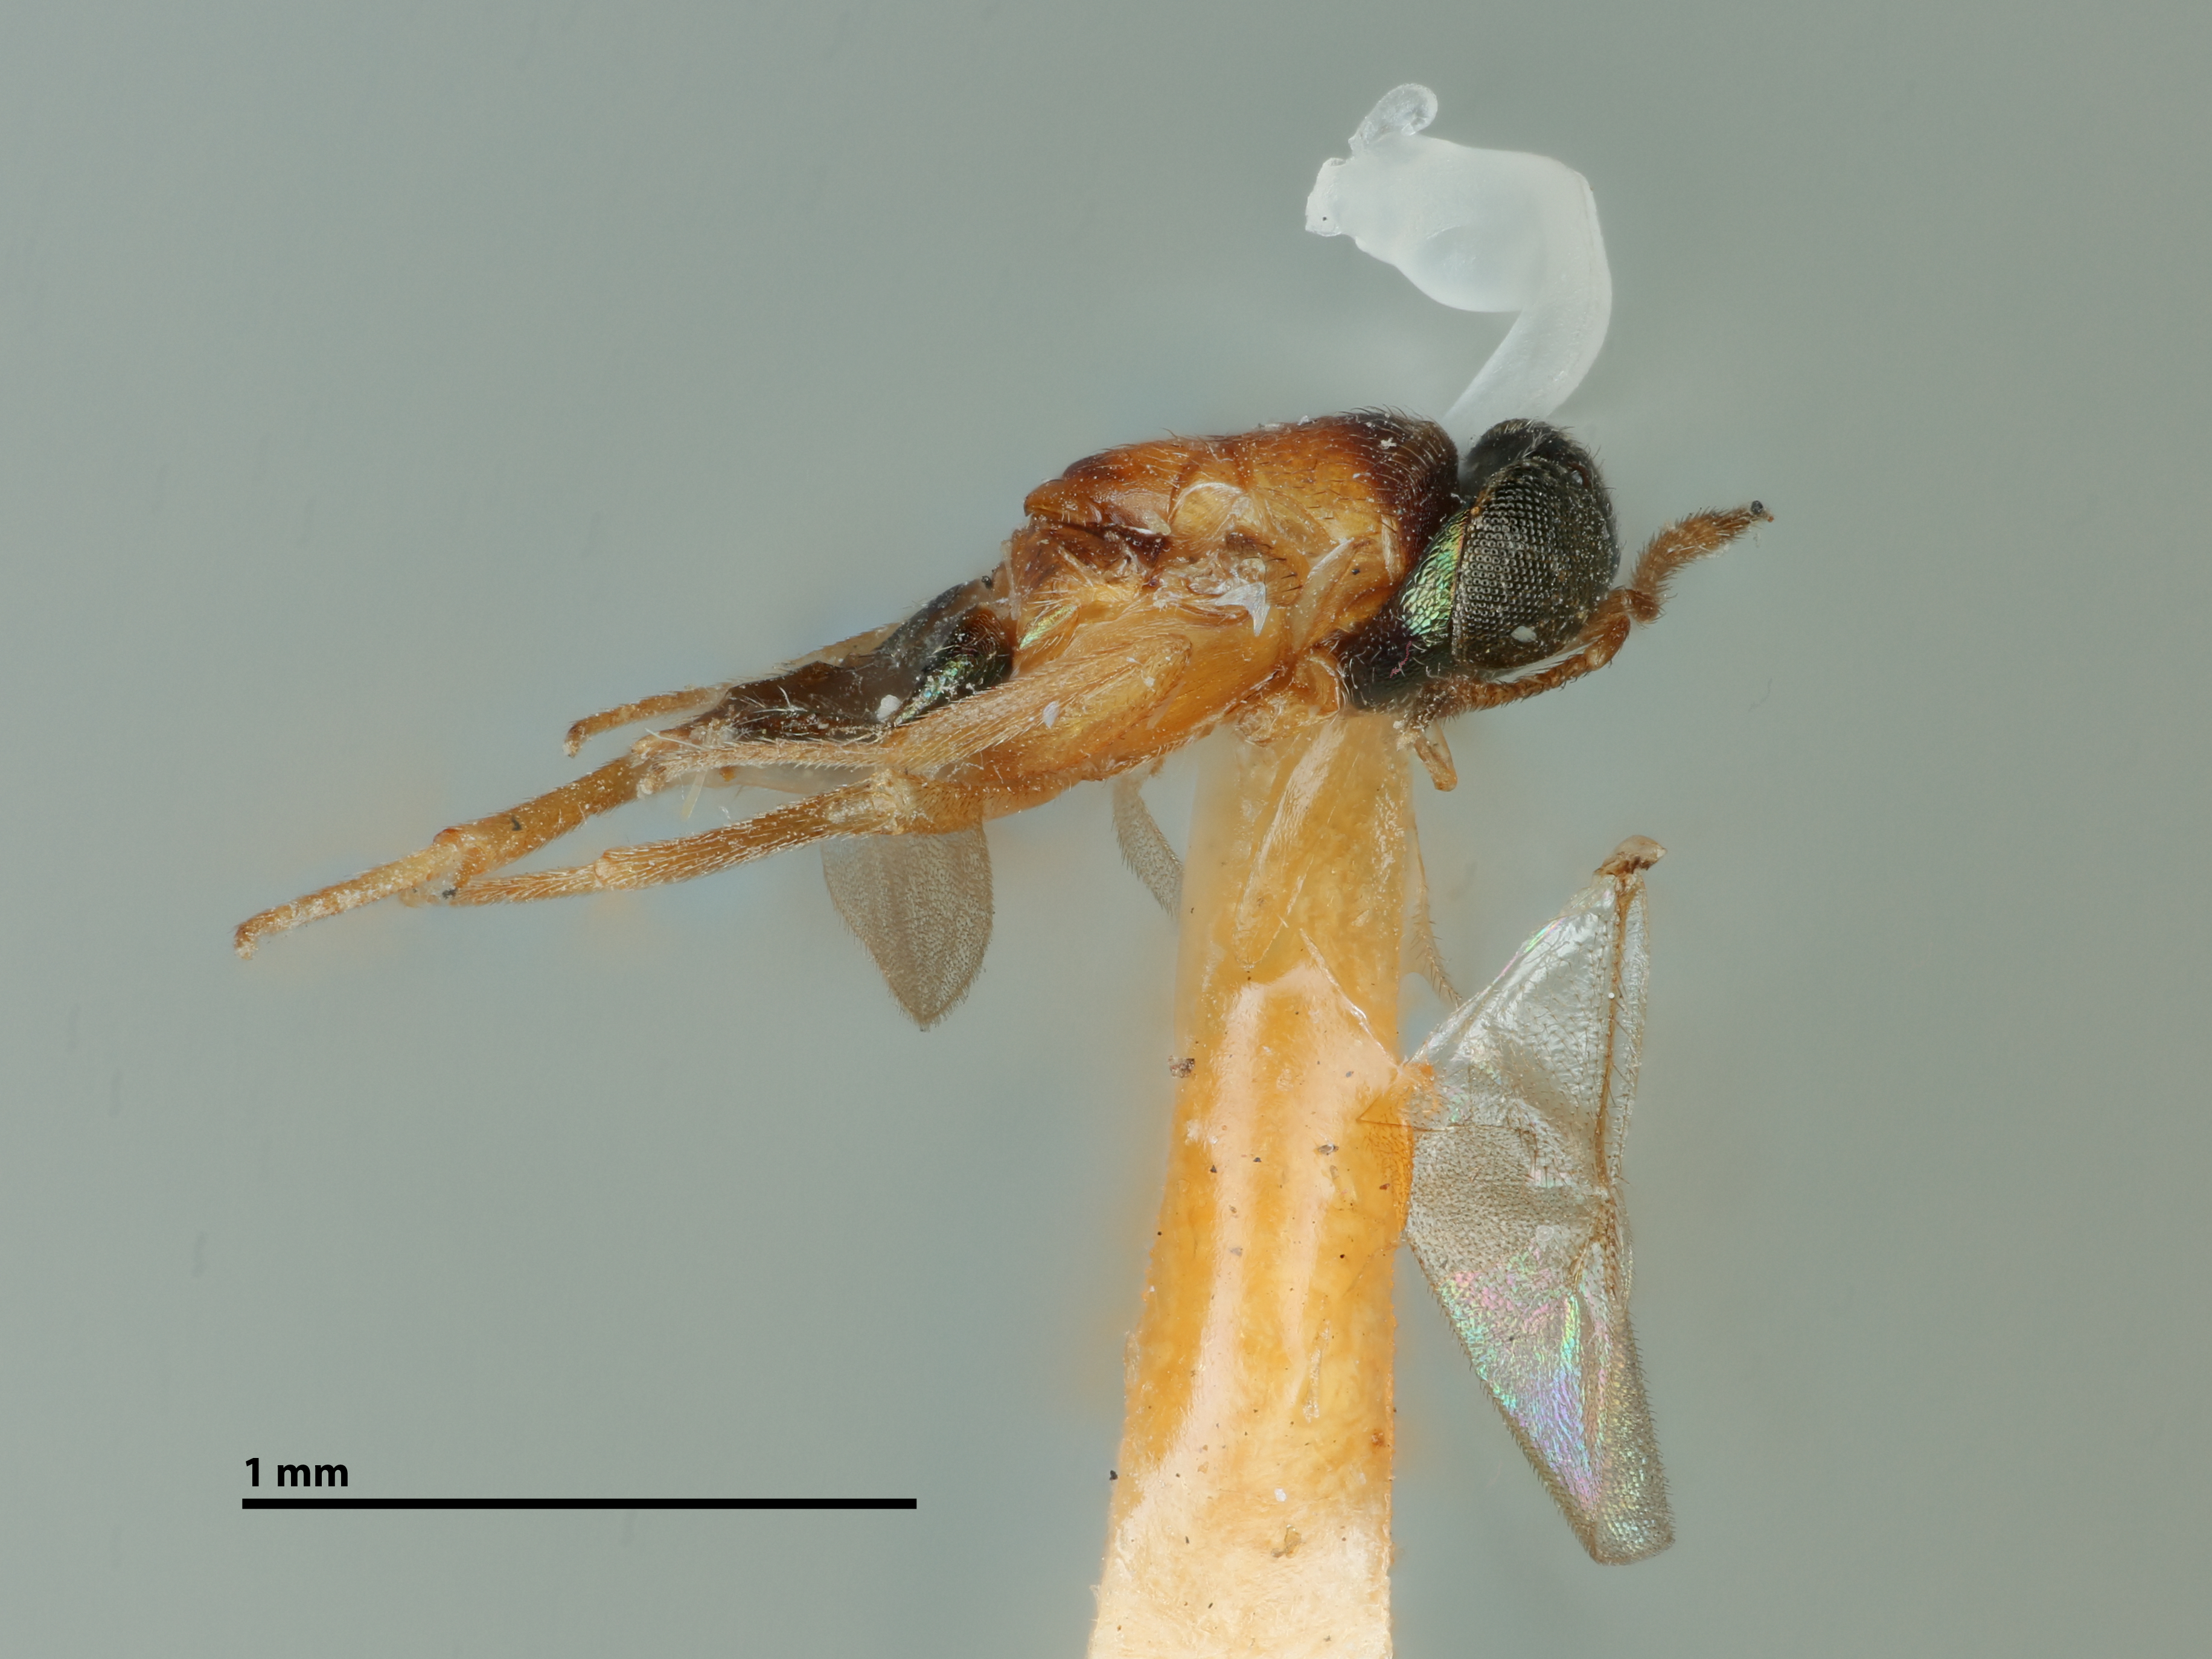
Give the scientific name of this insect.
Tachardiaephagus thoracicus
